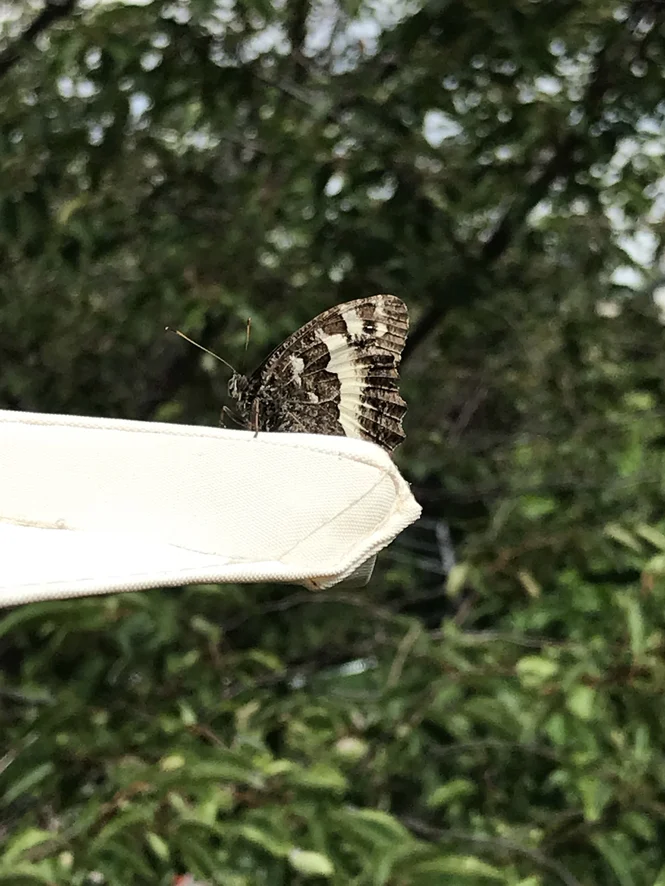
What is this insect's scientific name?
Brintesia circe
